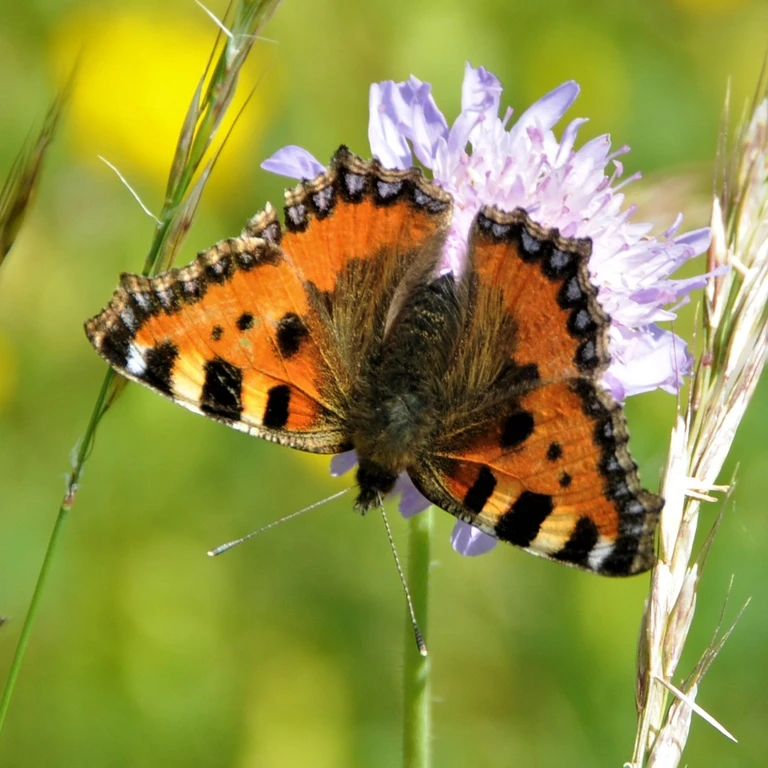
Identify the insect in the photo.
Aglais urticae
